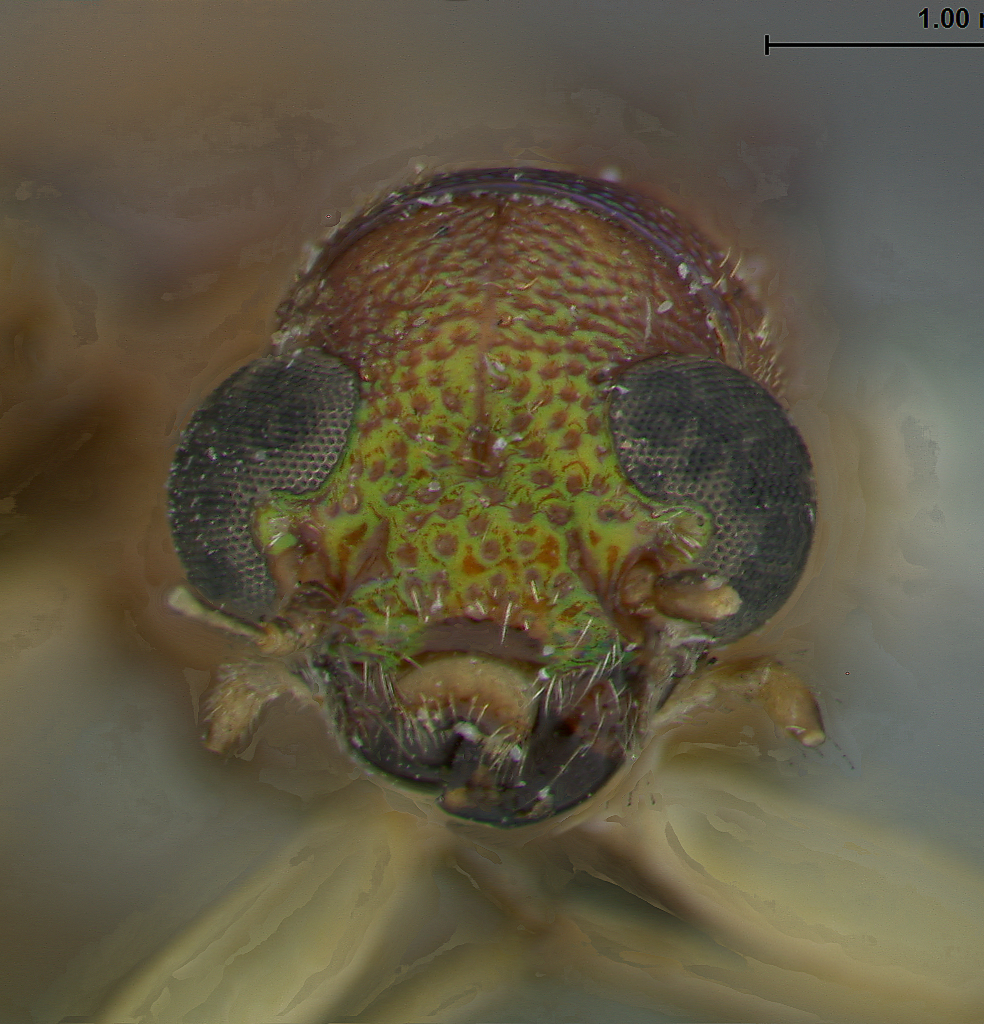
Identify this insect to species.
Megascelis femoralis
